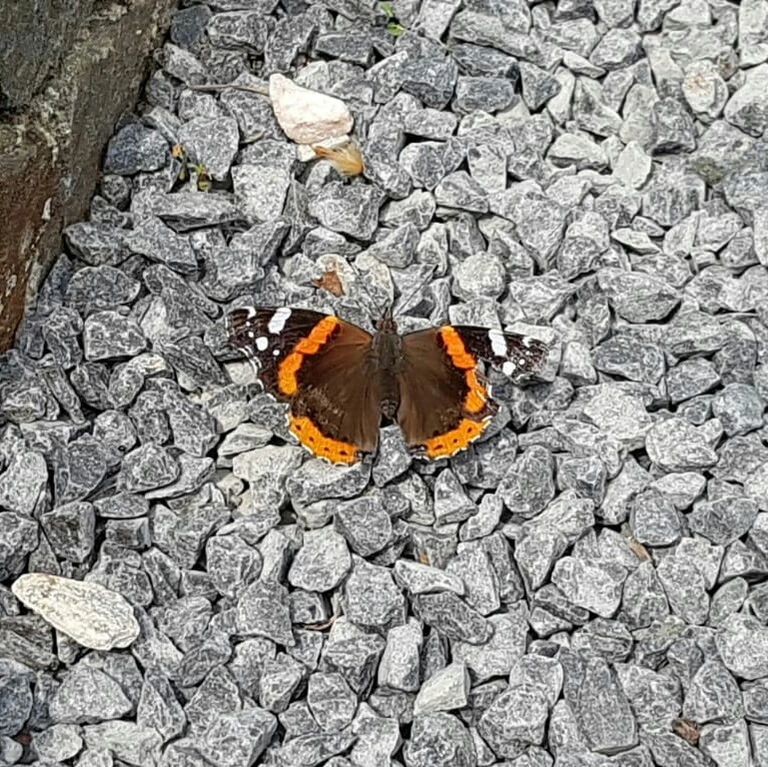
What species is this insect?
Vanessa atalanta
